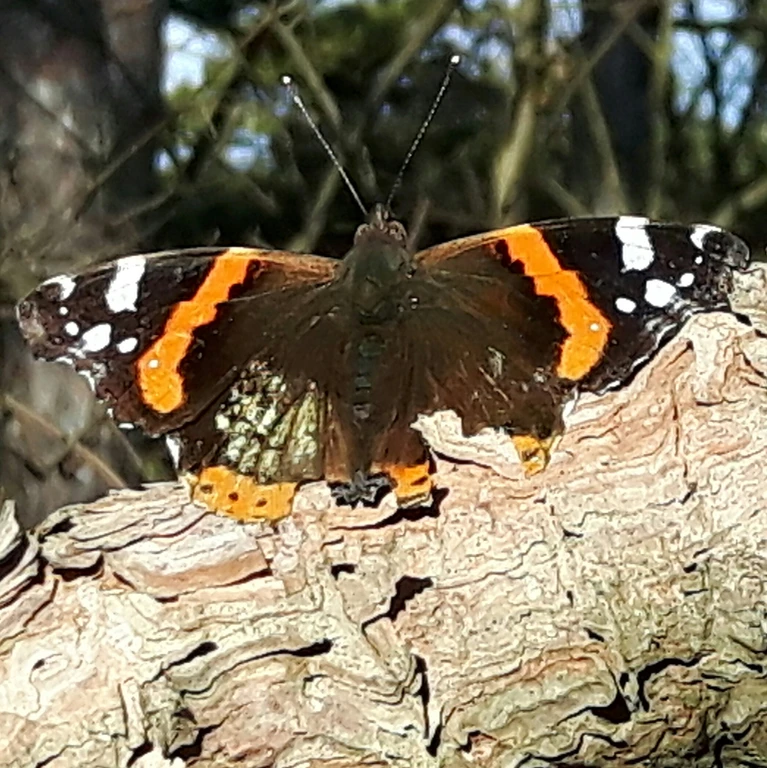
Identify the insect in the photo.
Vanessa atalanta
